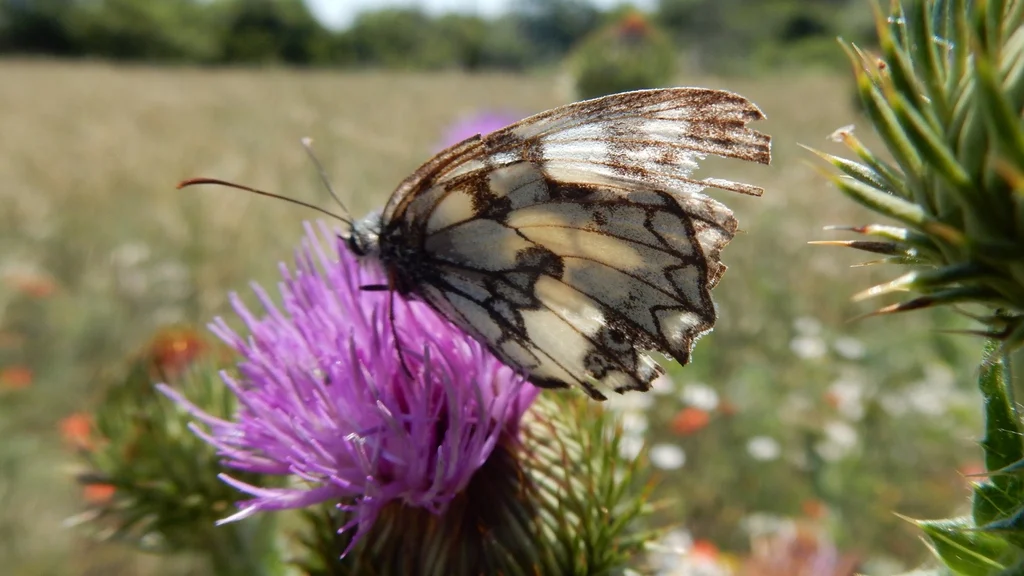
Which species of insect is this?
Melanargia galathea
